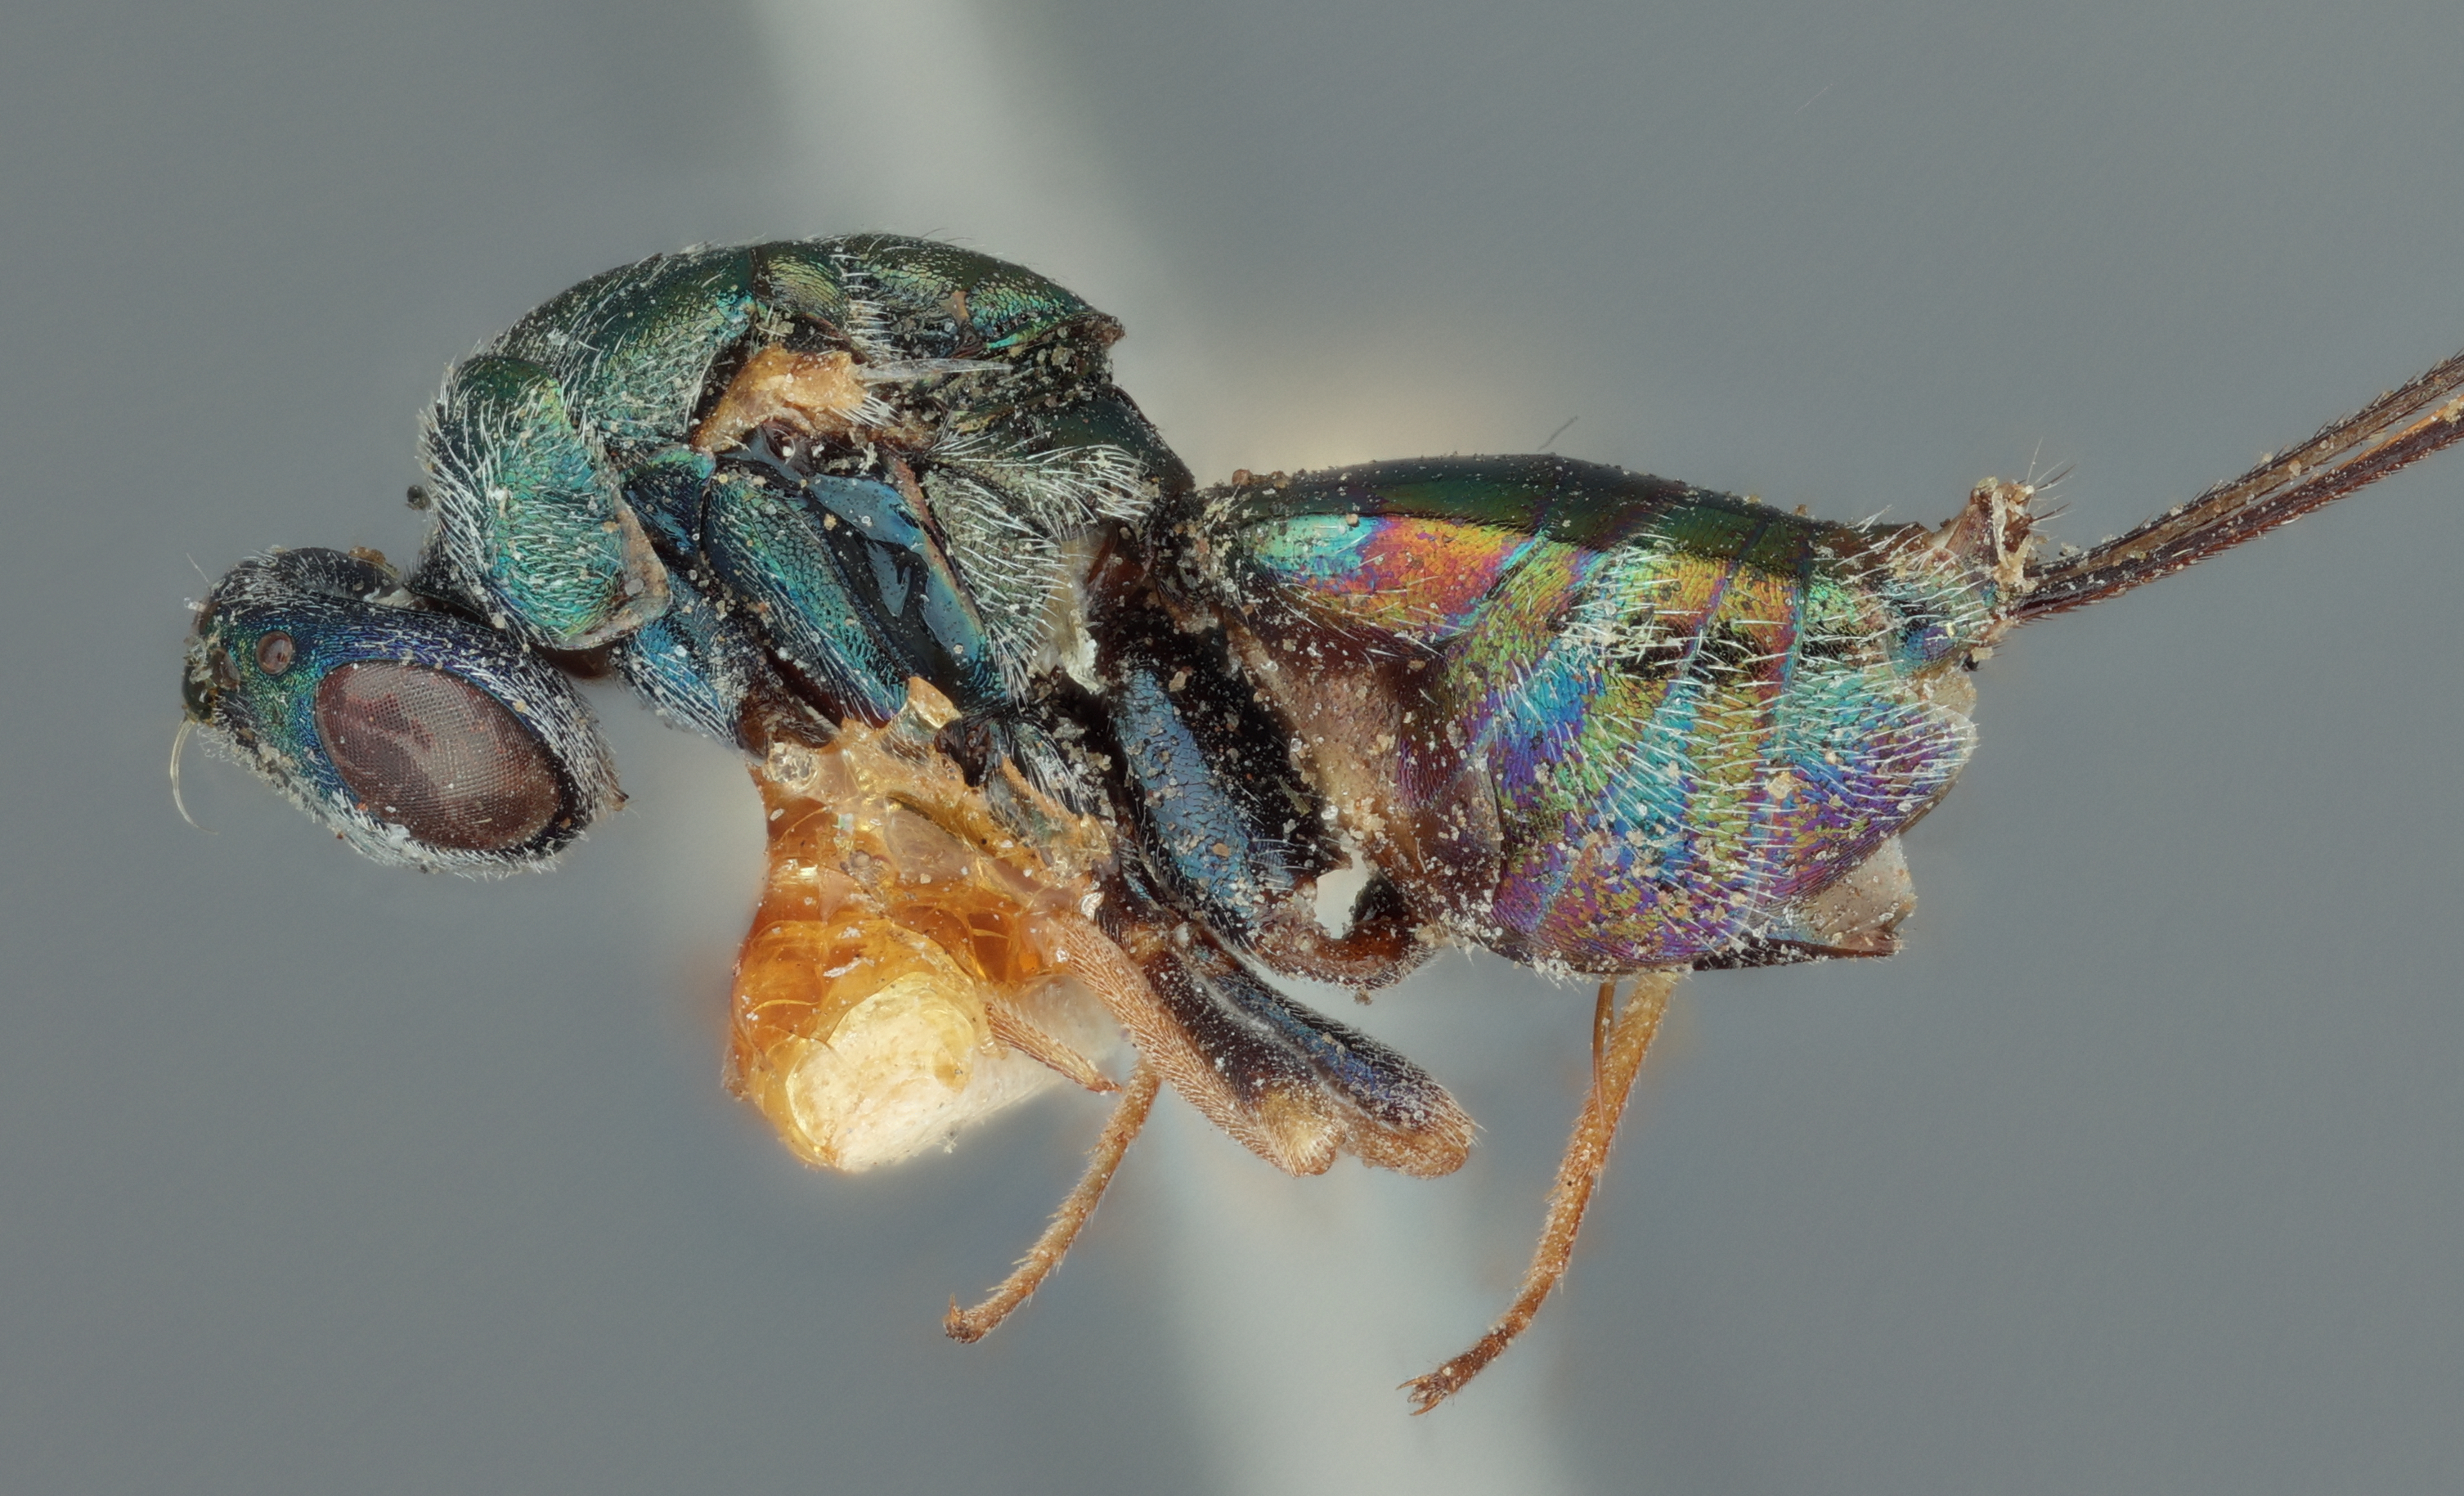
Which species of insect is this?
Perissocentrus bruchi
